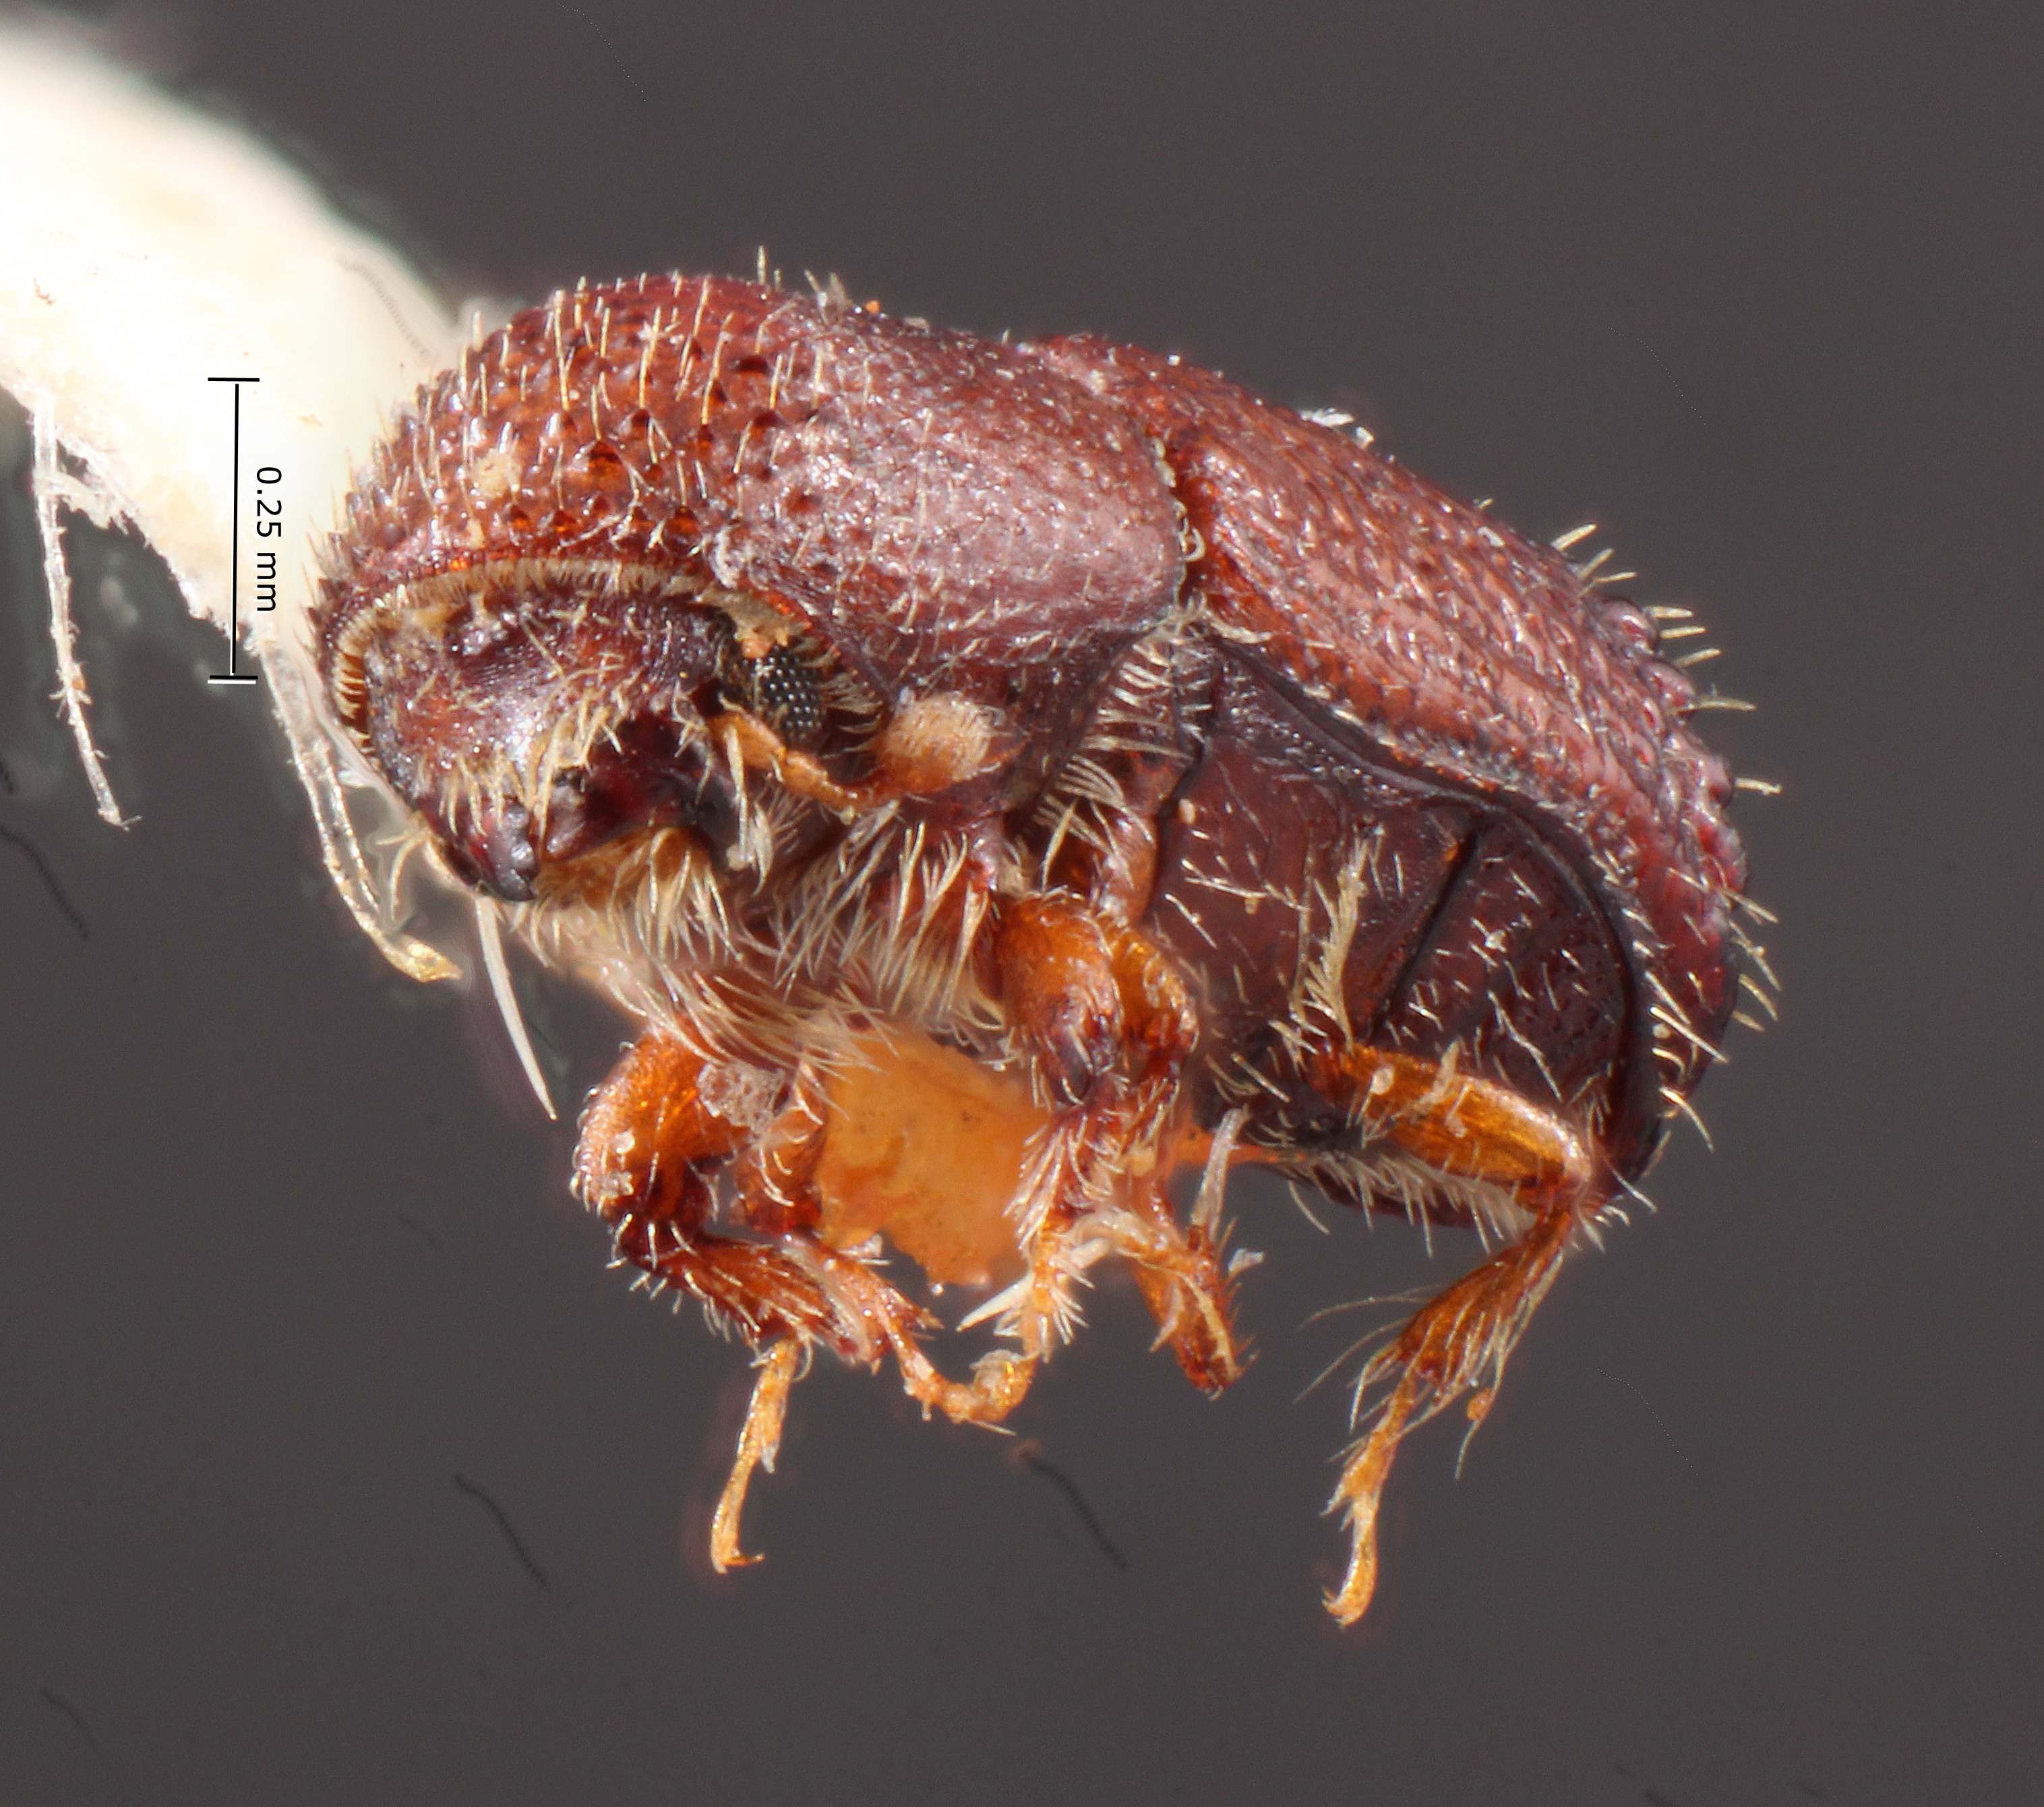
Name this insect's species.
Hylocurus quadrispinosus
